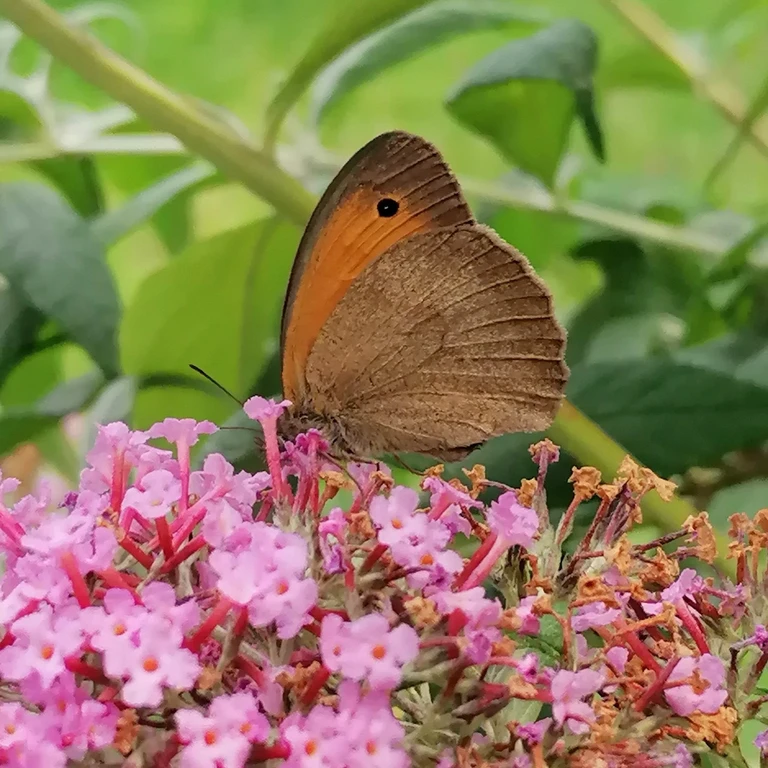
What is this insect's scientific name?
Maniola jurtina
